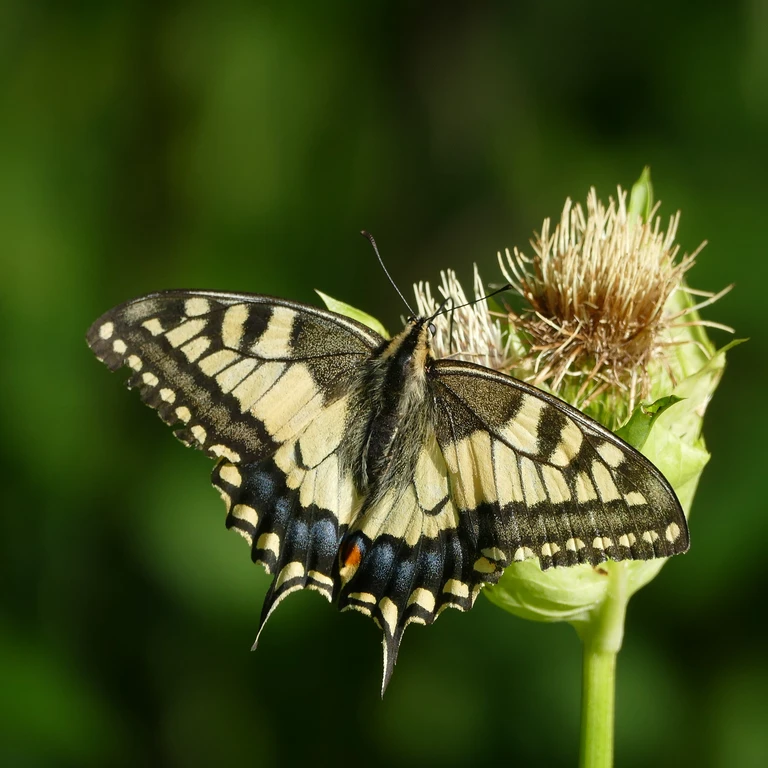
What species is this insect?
Papilio machaon
